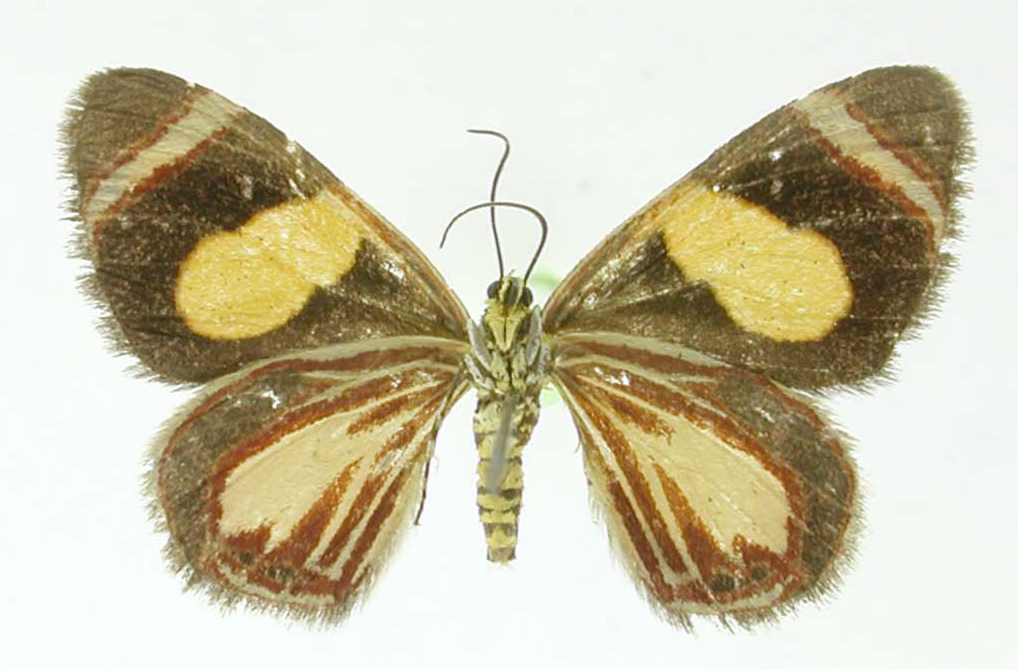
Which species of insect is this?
Heterusia substriata
